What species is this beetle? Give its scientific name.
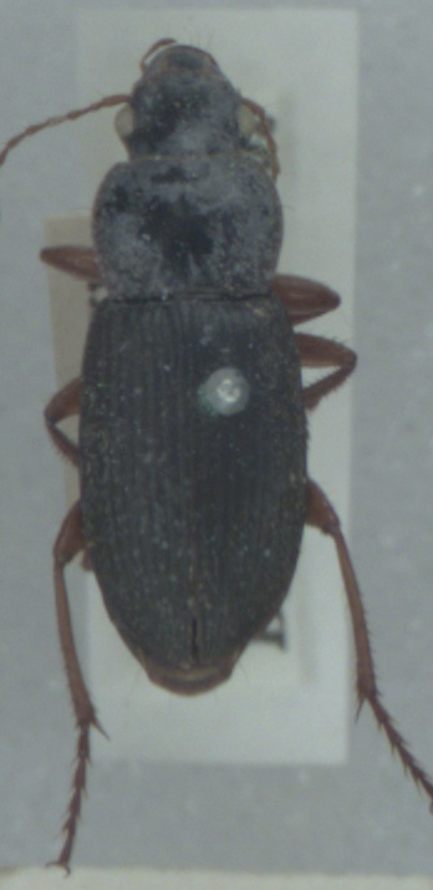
Harpalus rufipes
